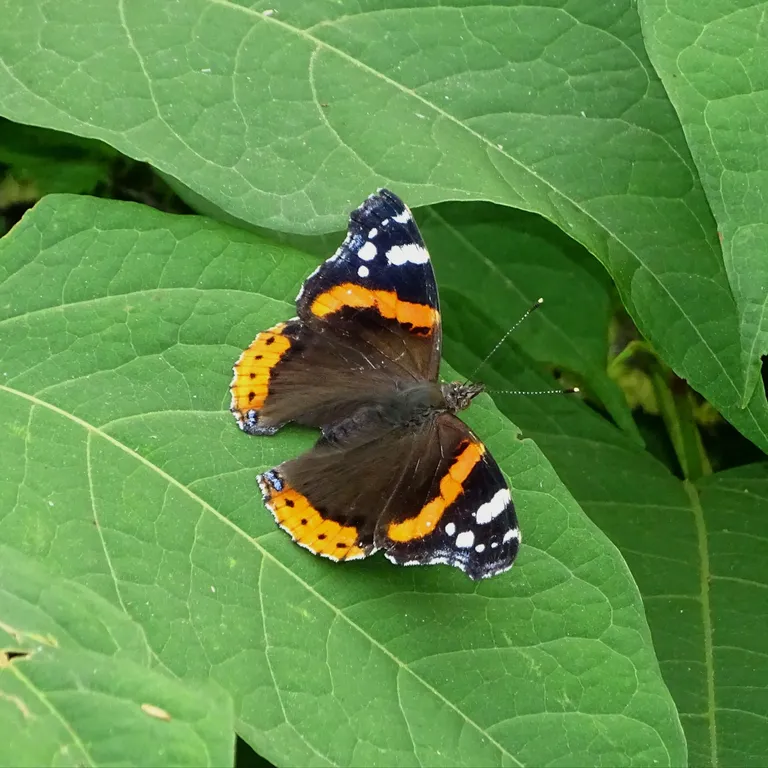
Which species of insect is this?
Vanessa atalanta
